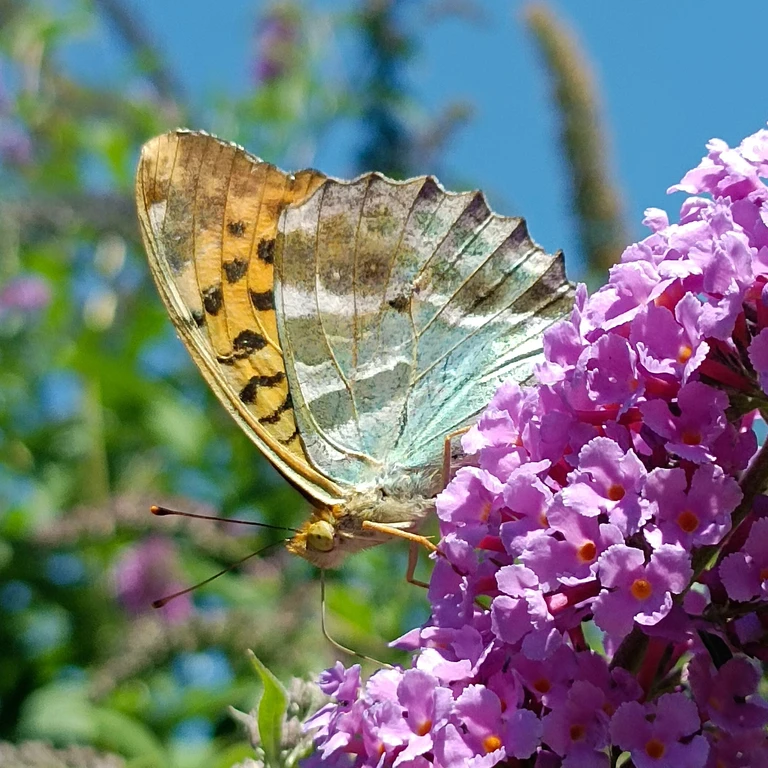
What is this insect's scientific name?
Argynnis paphia
